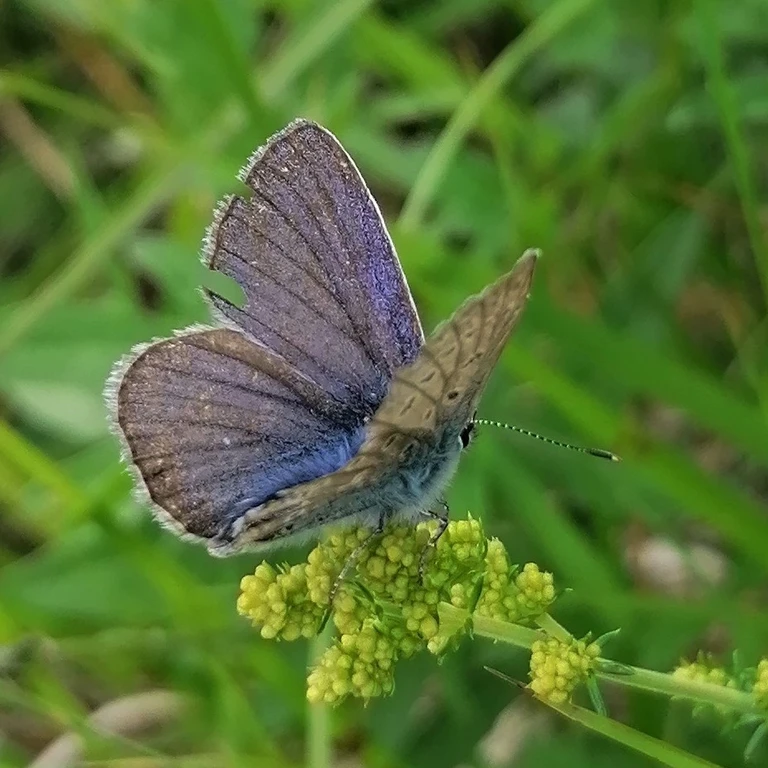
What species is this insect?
Polyommatus icarus
